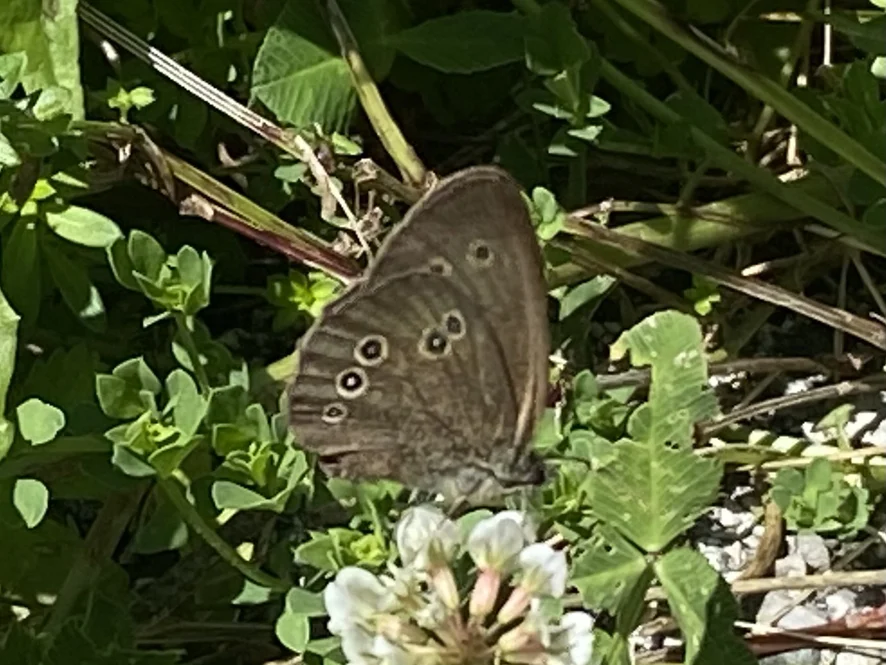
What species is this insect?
Aphantopus hyperantus
